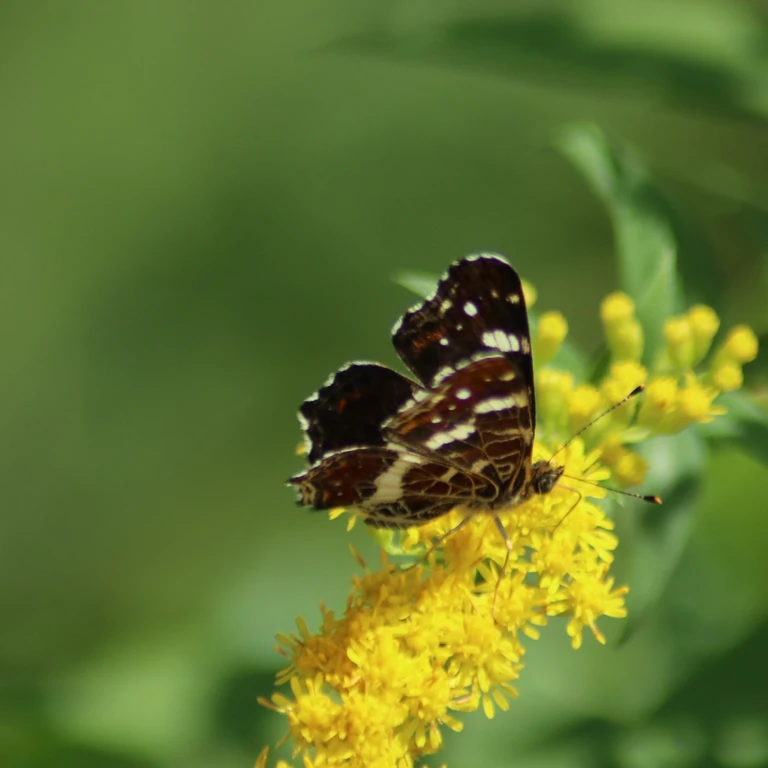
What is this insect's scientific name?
Araschnia levana
